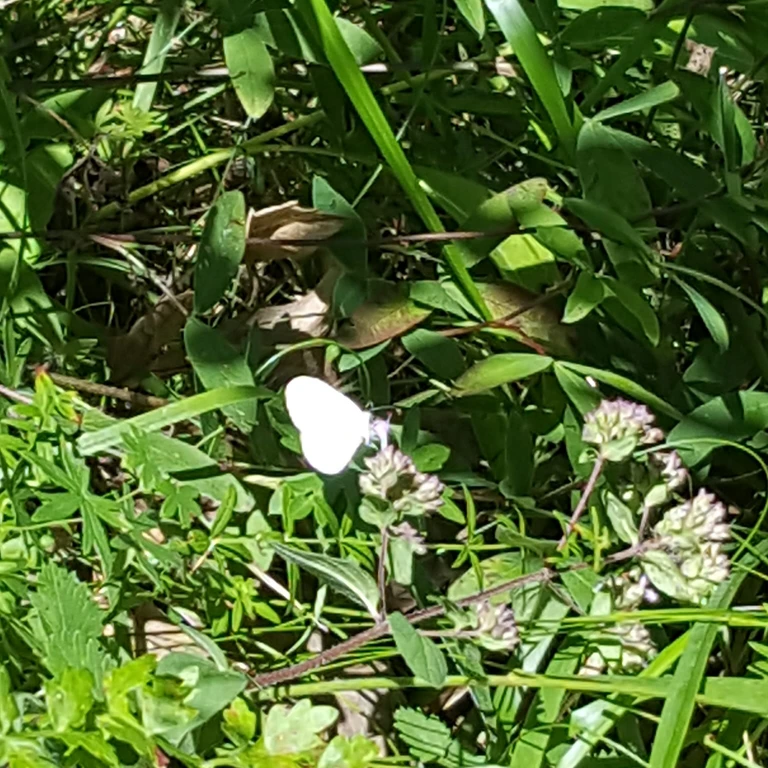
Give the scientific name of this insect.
Leptidea sinapis/juvernica
